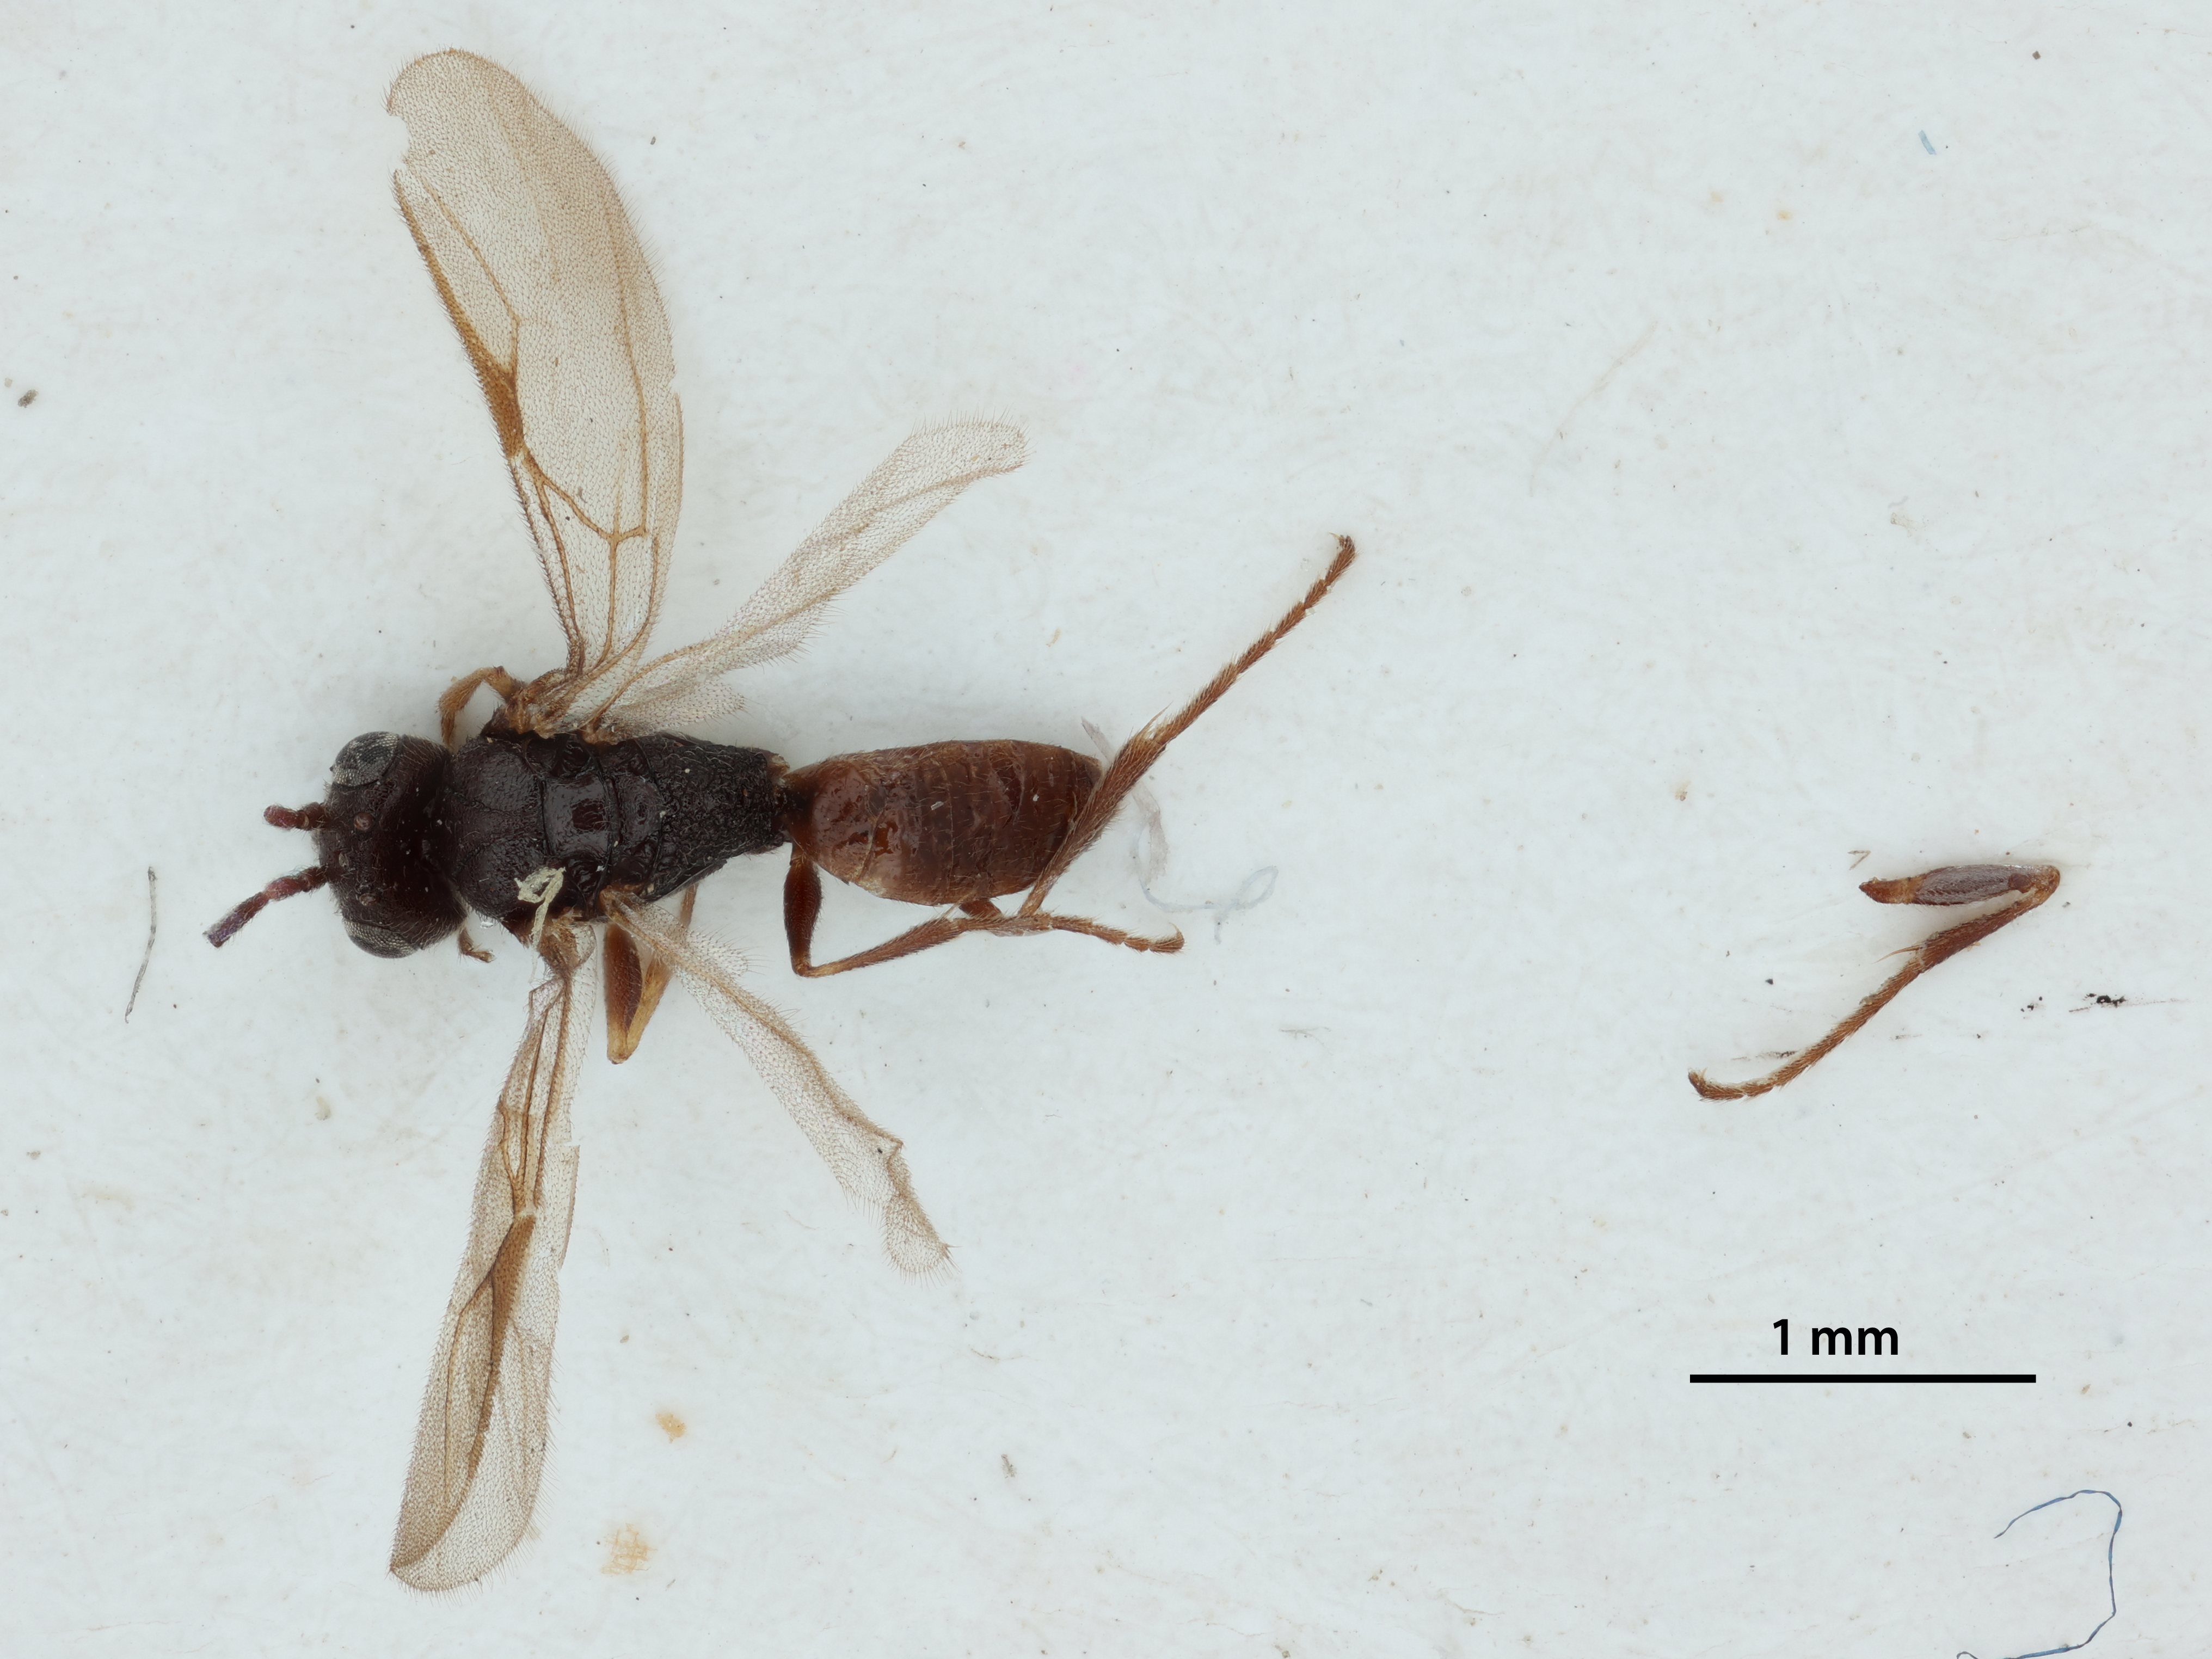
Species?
Labeo texanus
